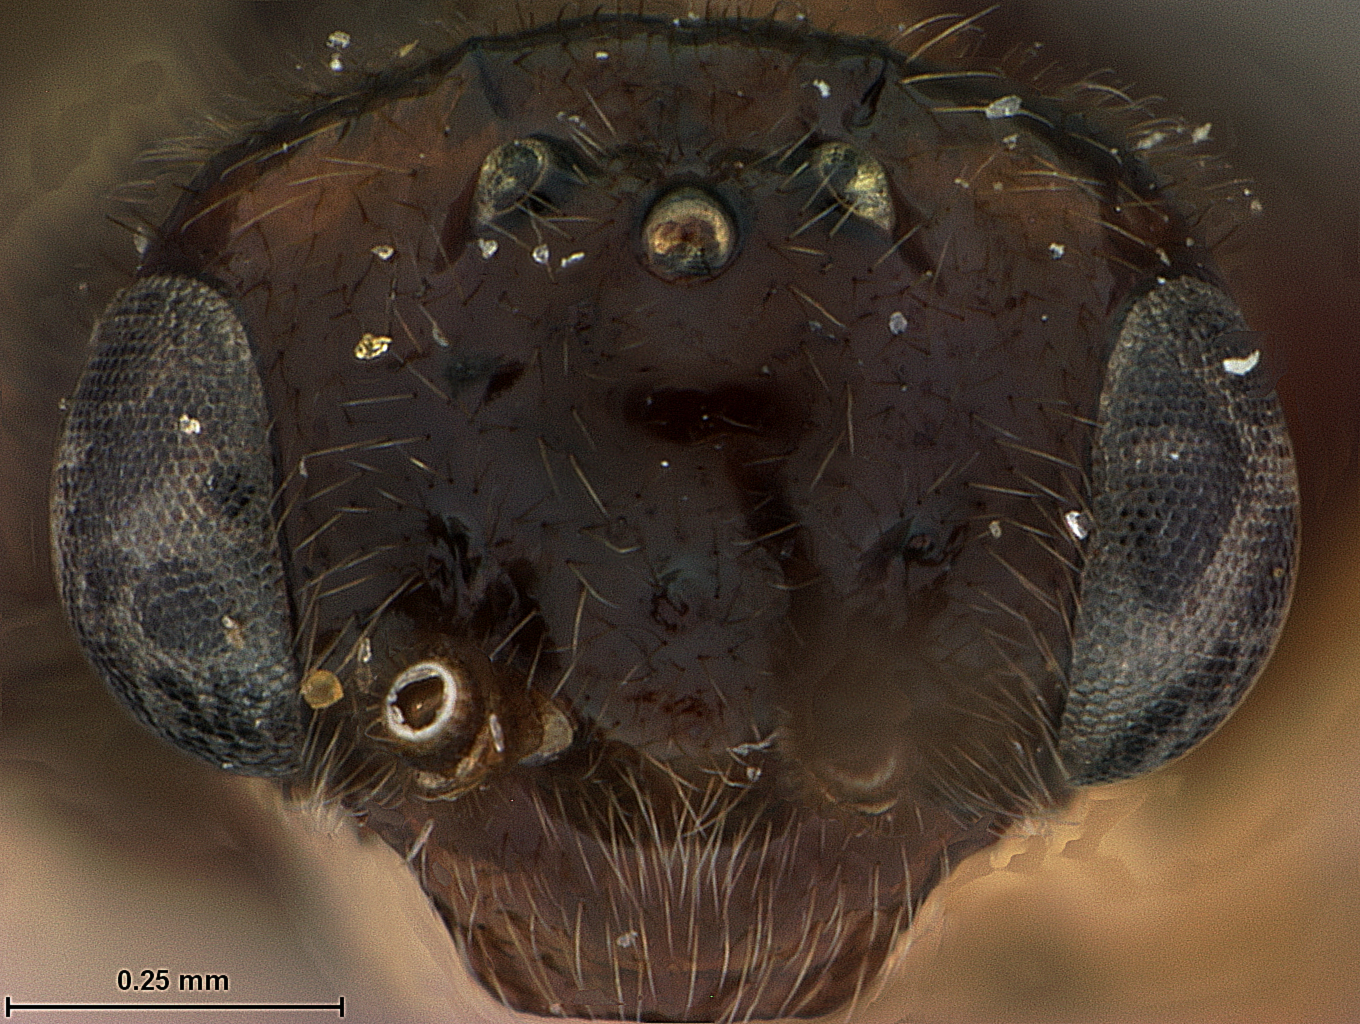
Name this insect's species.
Polybates secundus
